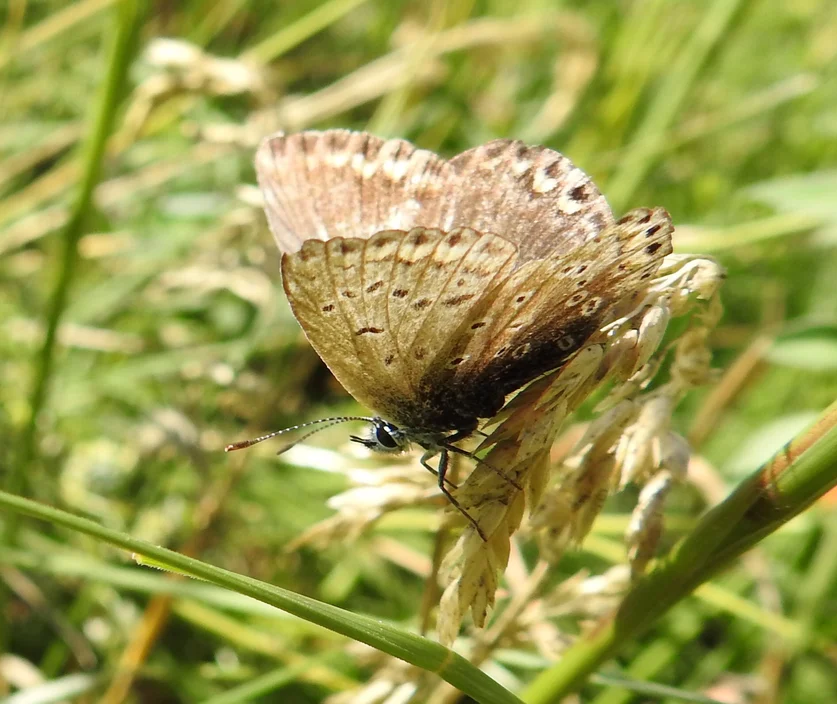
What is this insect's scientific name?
Polyommatus icarus
